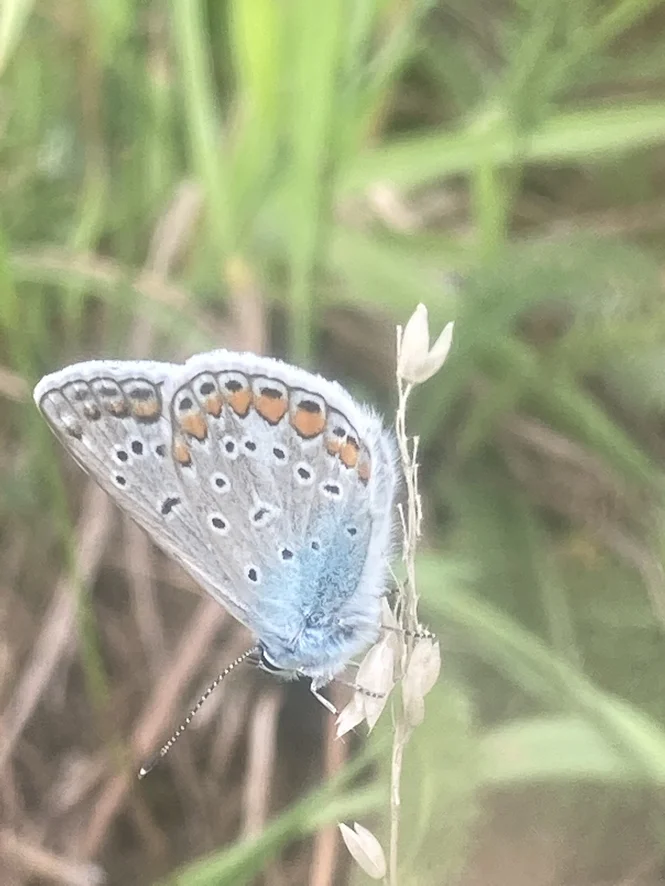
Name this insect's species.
Polyommatus icarus
